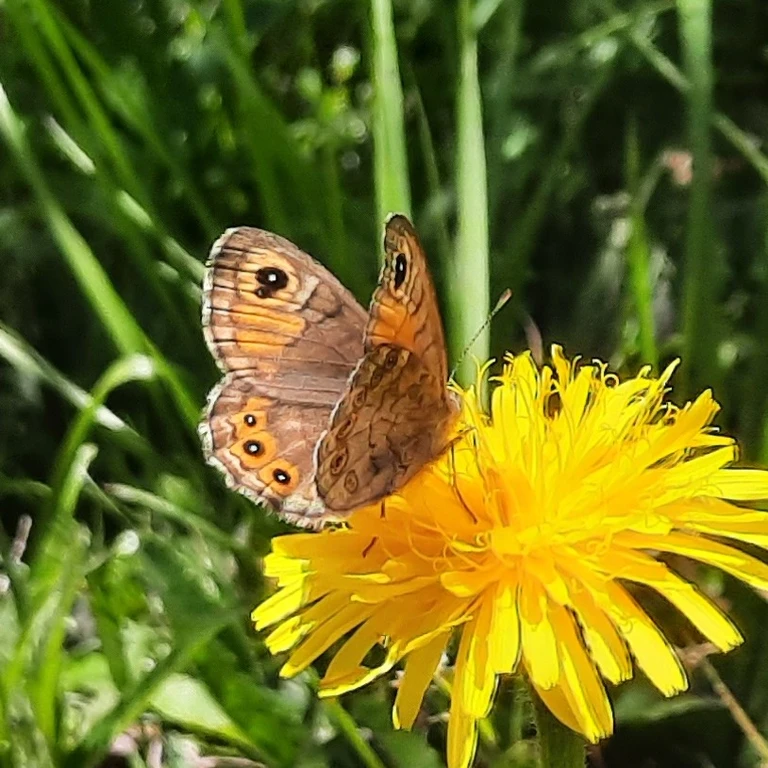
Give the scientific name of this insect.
Lasiommata petropolitana (also Pararge petropolitana)
